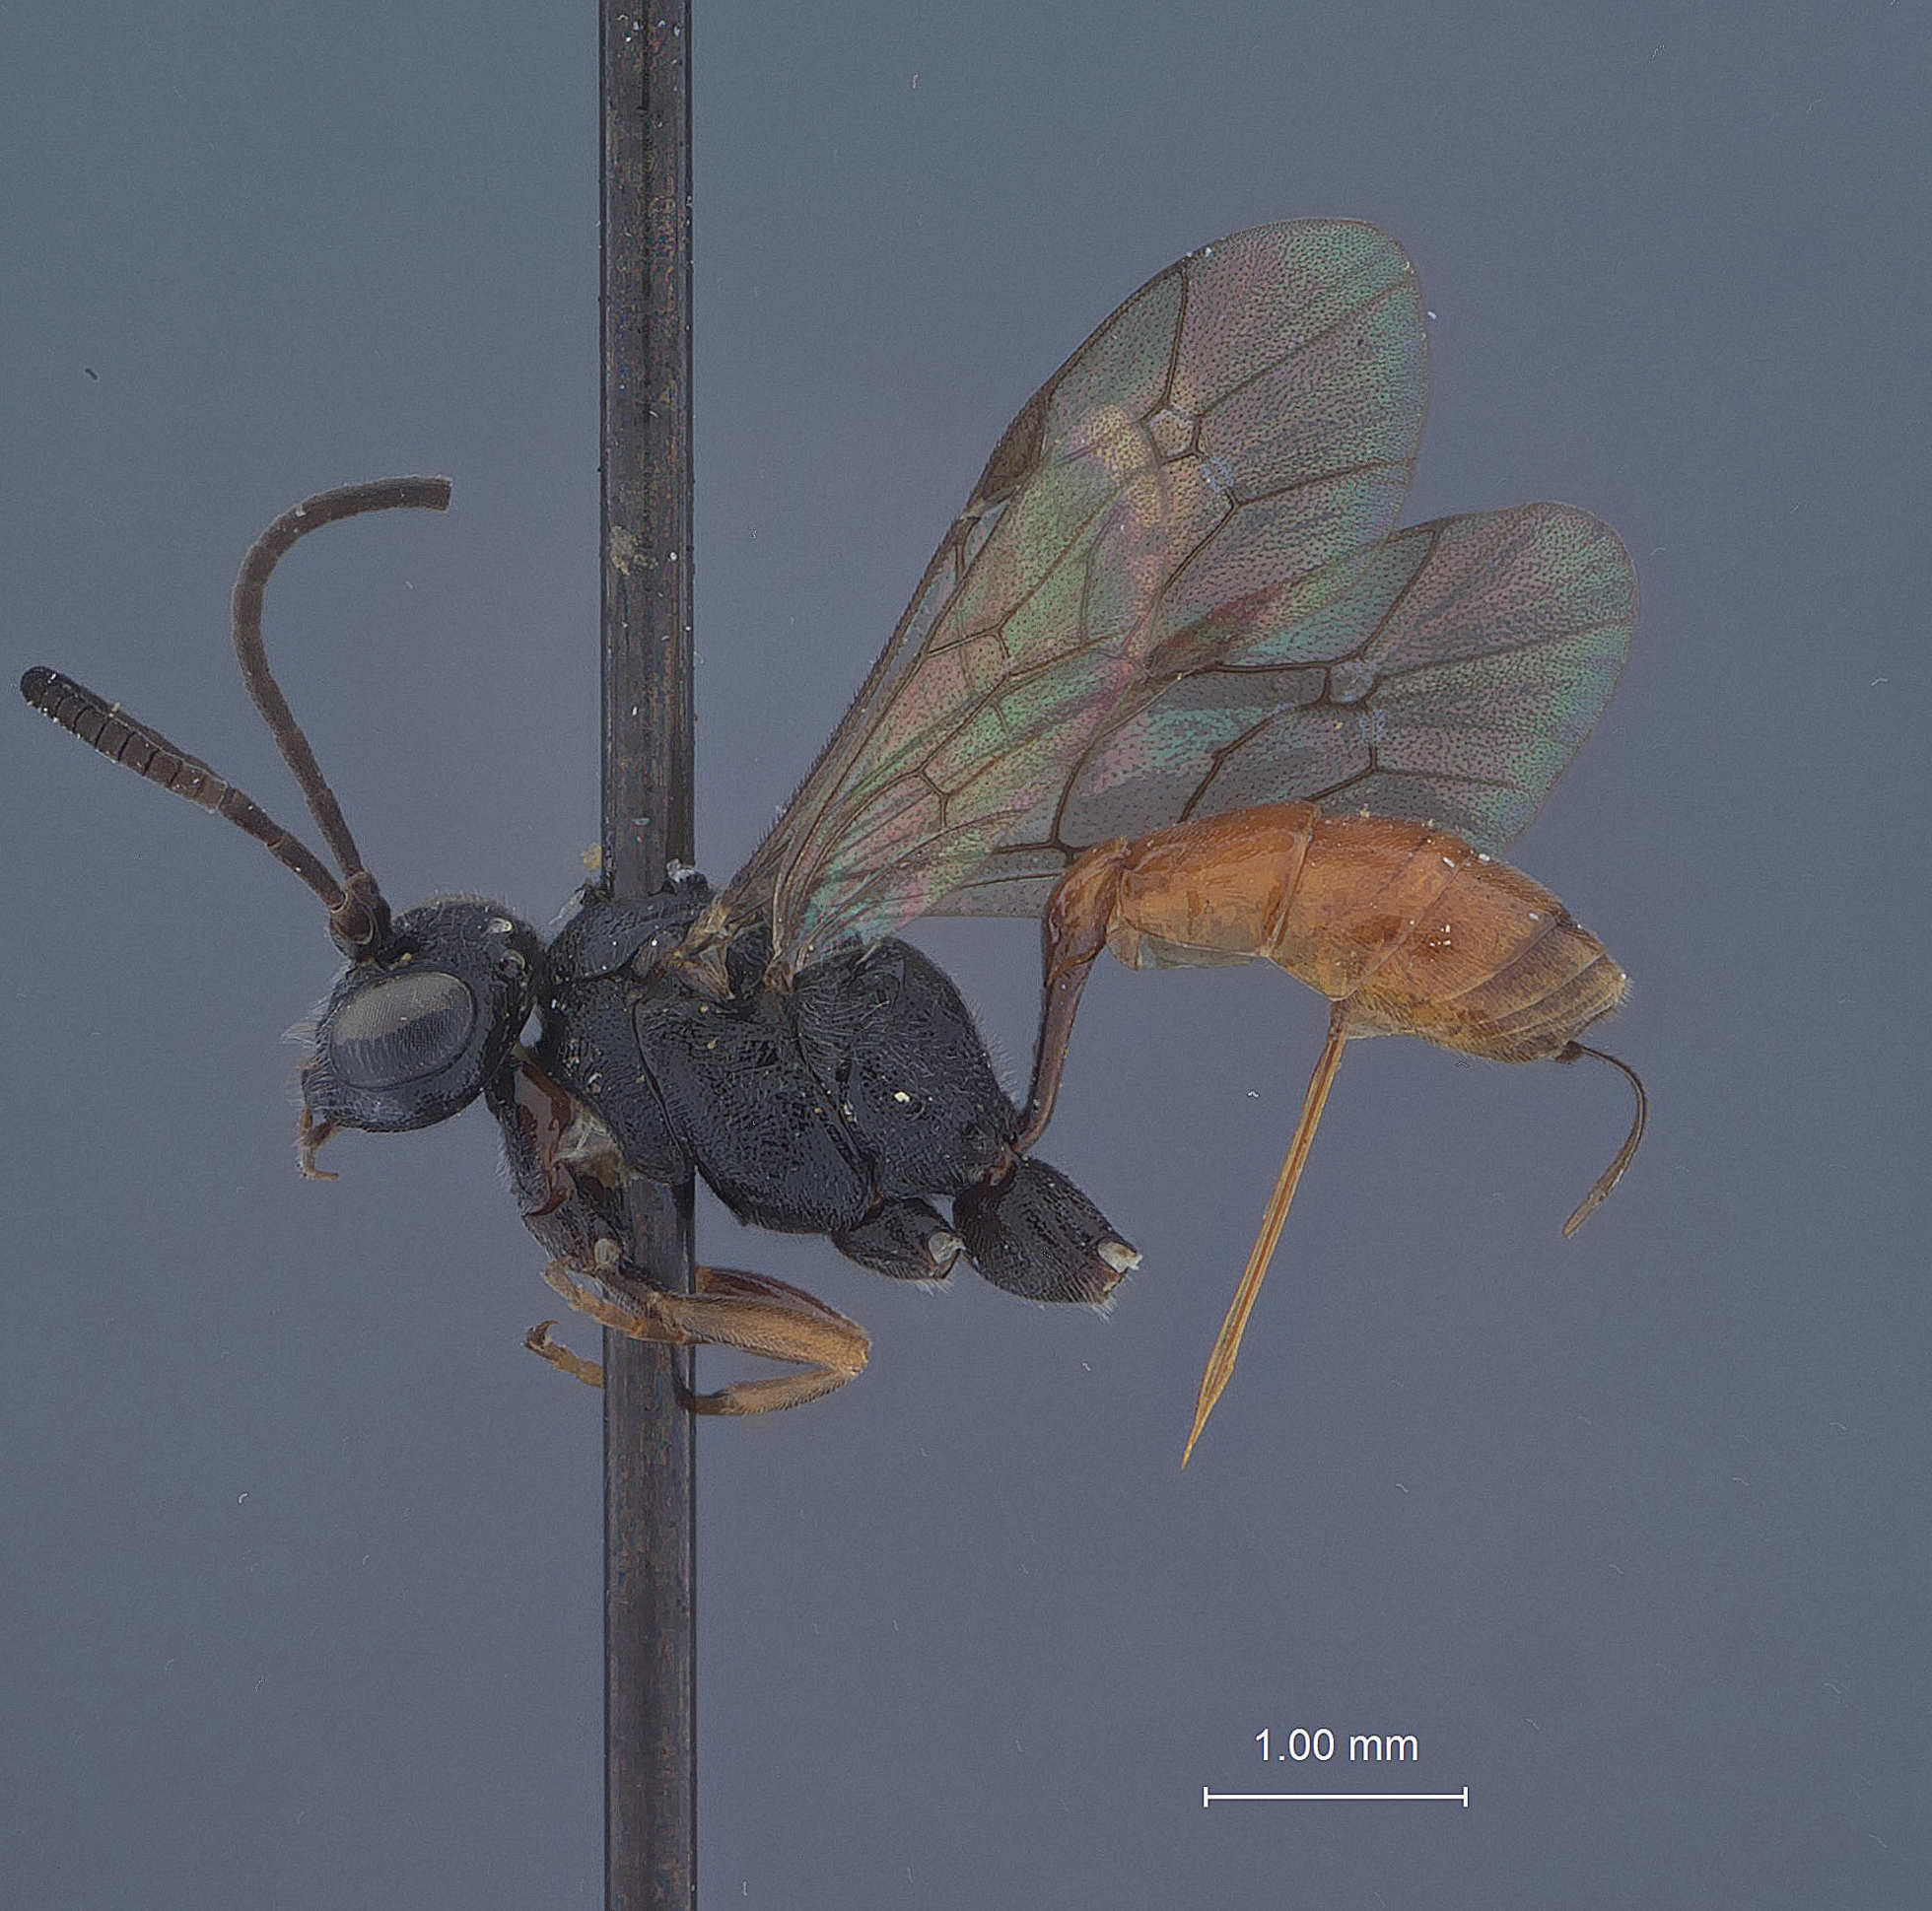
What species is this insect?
Trychosis semiruber
